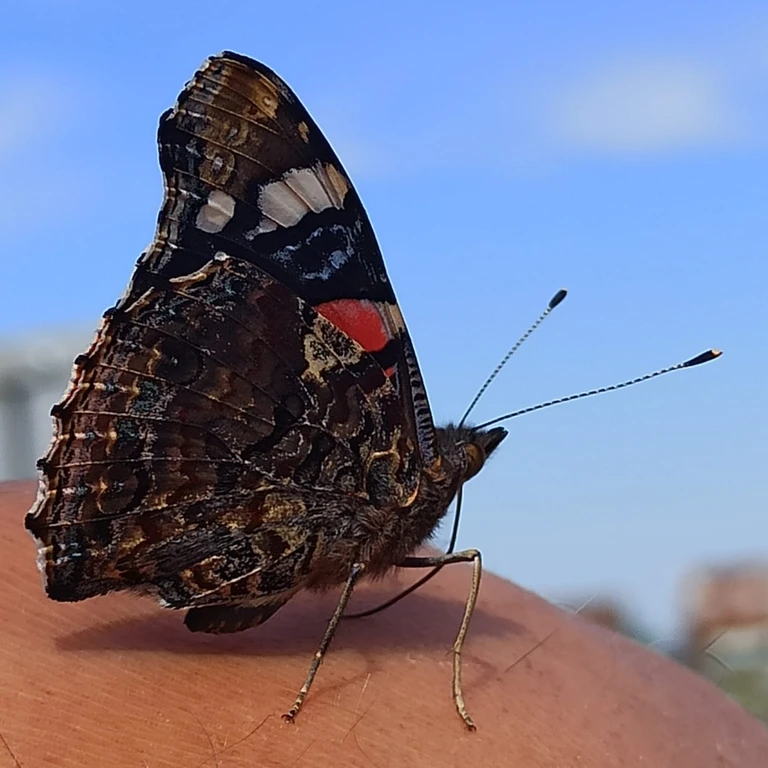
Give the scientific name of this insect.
Vanessa atalanta
